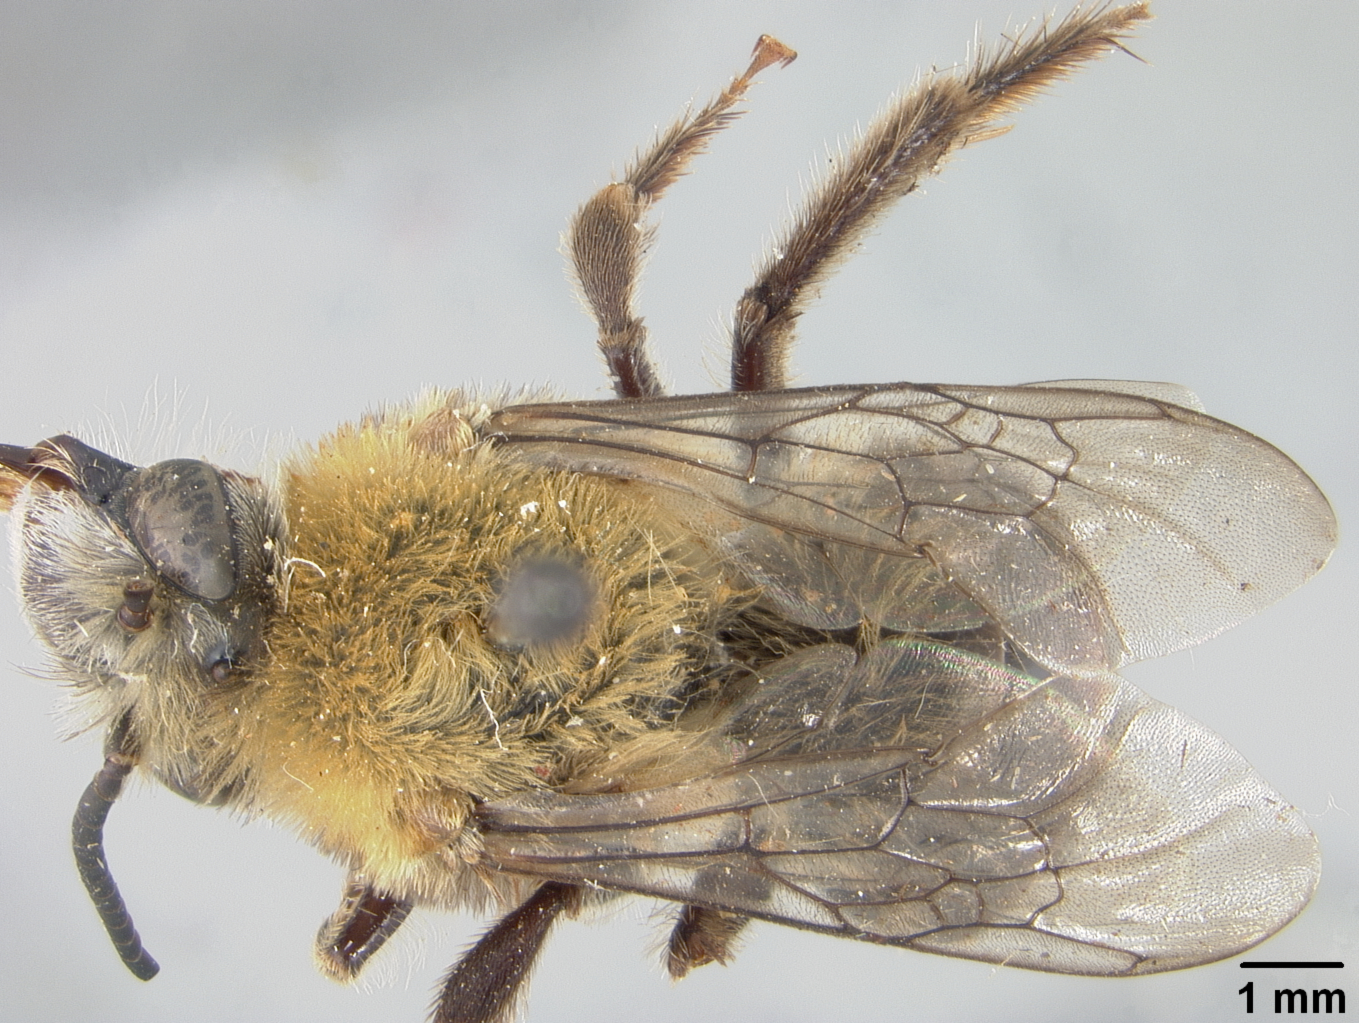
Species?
Xenoglossa howardi
